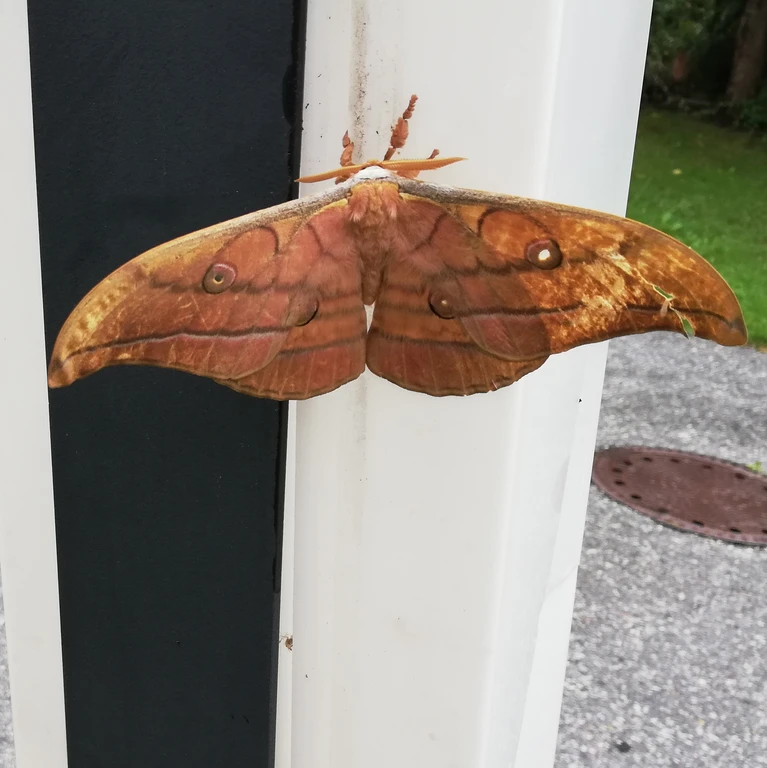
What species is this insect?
Antheraea yamamai
